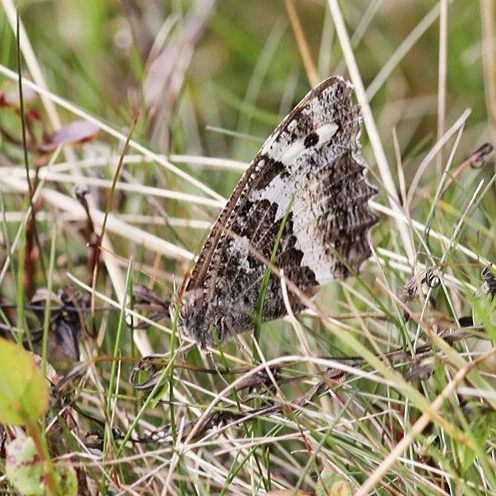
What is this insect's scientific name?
Brintesia circe
